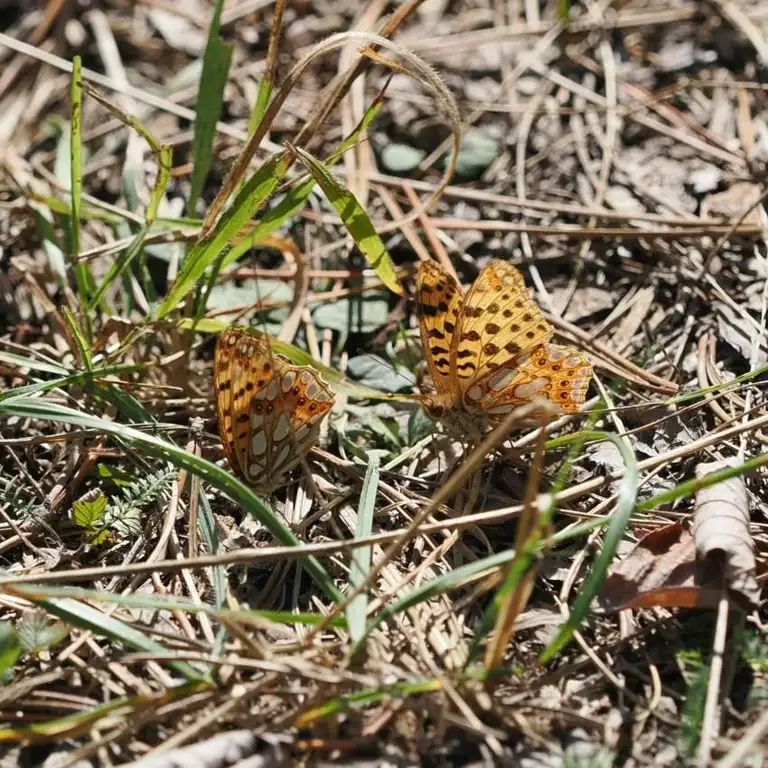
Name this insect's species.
Issoria lathonia
